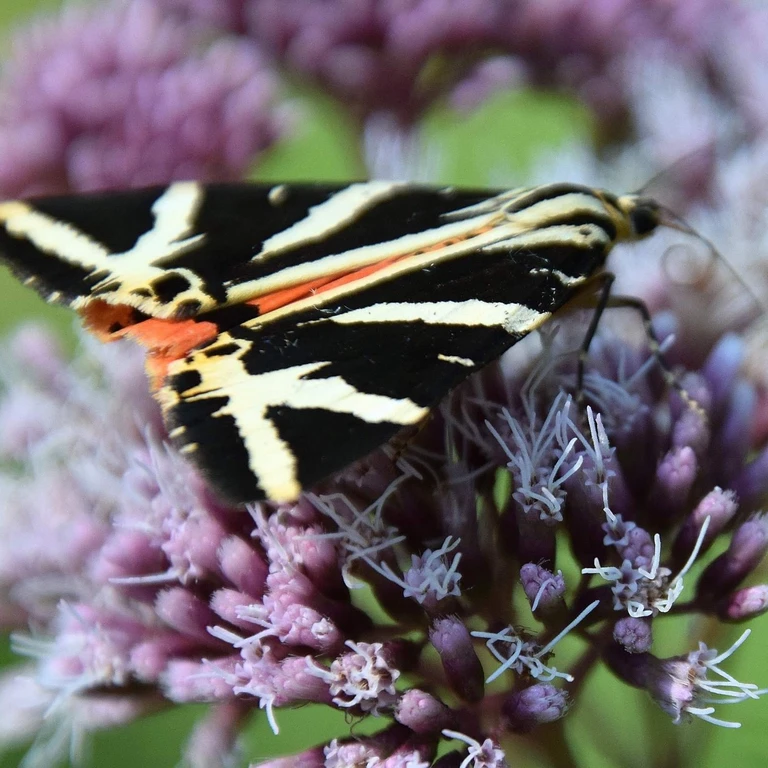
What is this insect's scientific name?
Euplagia quadripunctaria
